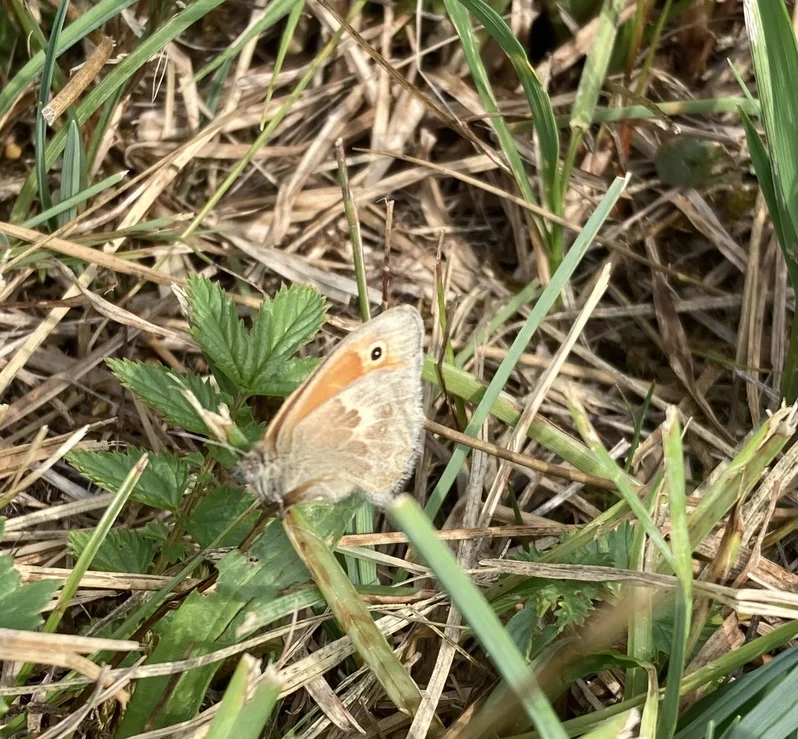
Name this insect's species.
Coenonympha pamphilus
